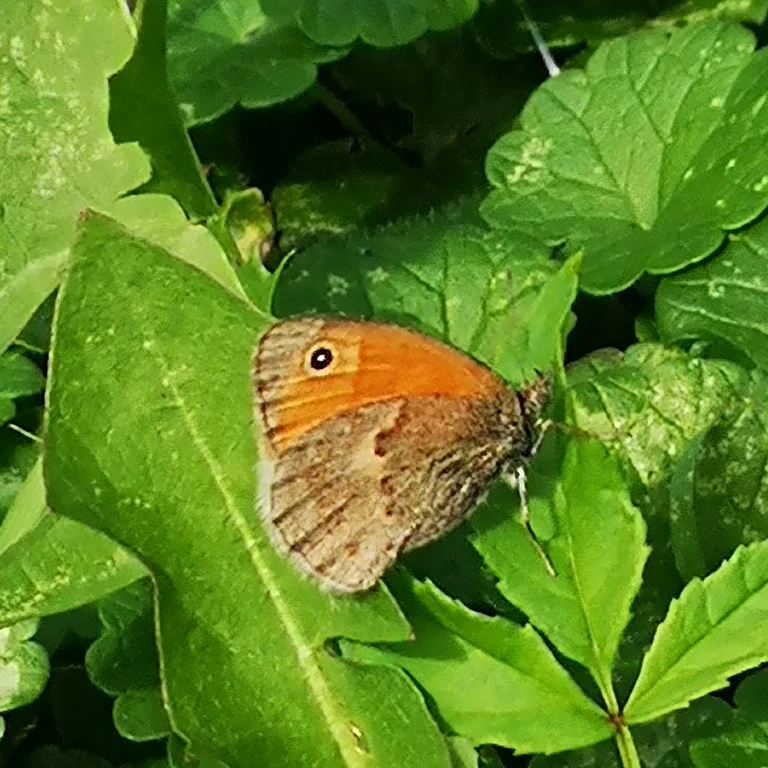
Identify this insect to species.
Coenonympha pamphilus
